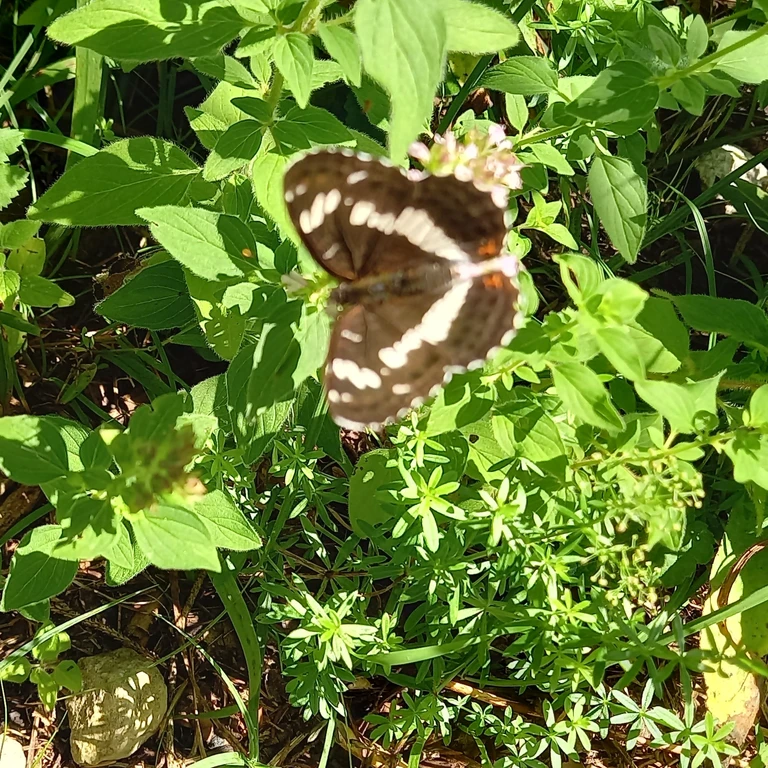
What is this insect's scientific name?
Limenitis camilla (also Ladoga camilla)
